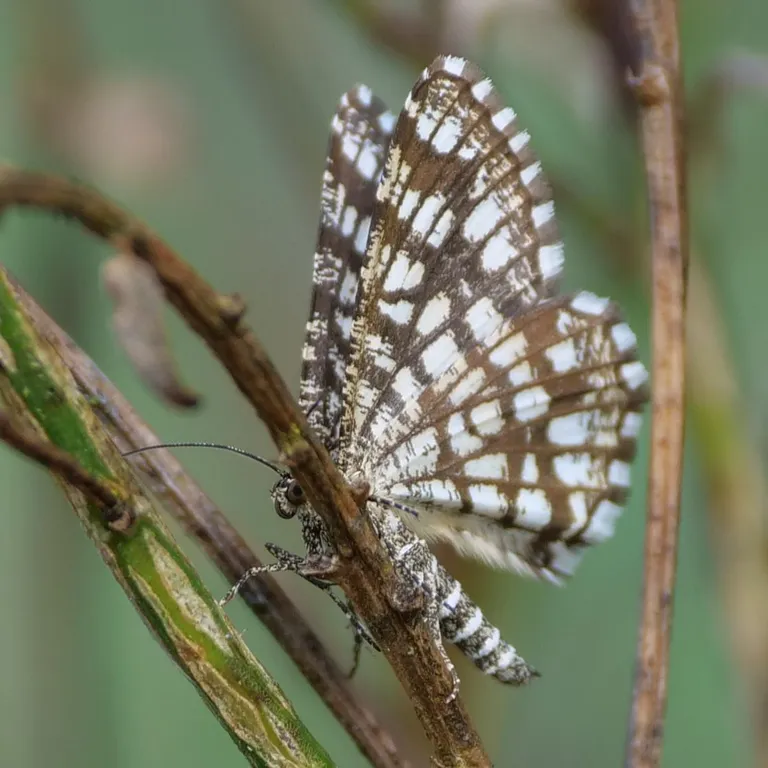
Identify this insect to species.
Chiasmia clathrata
